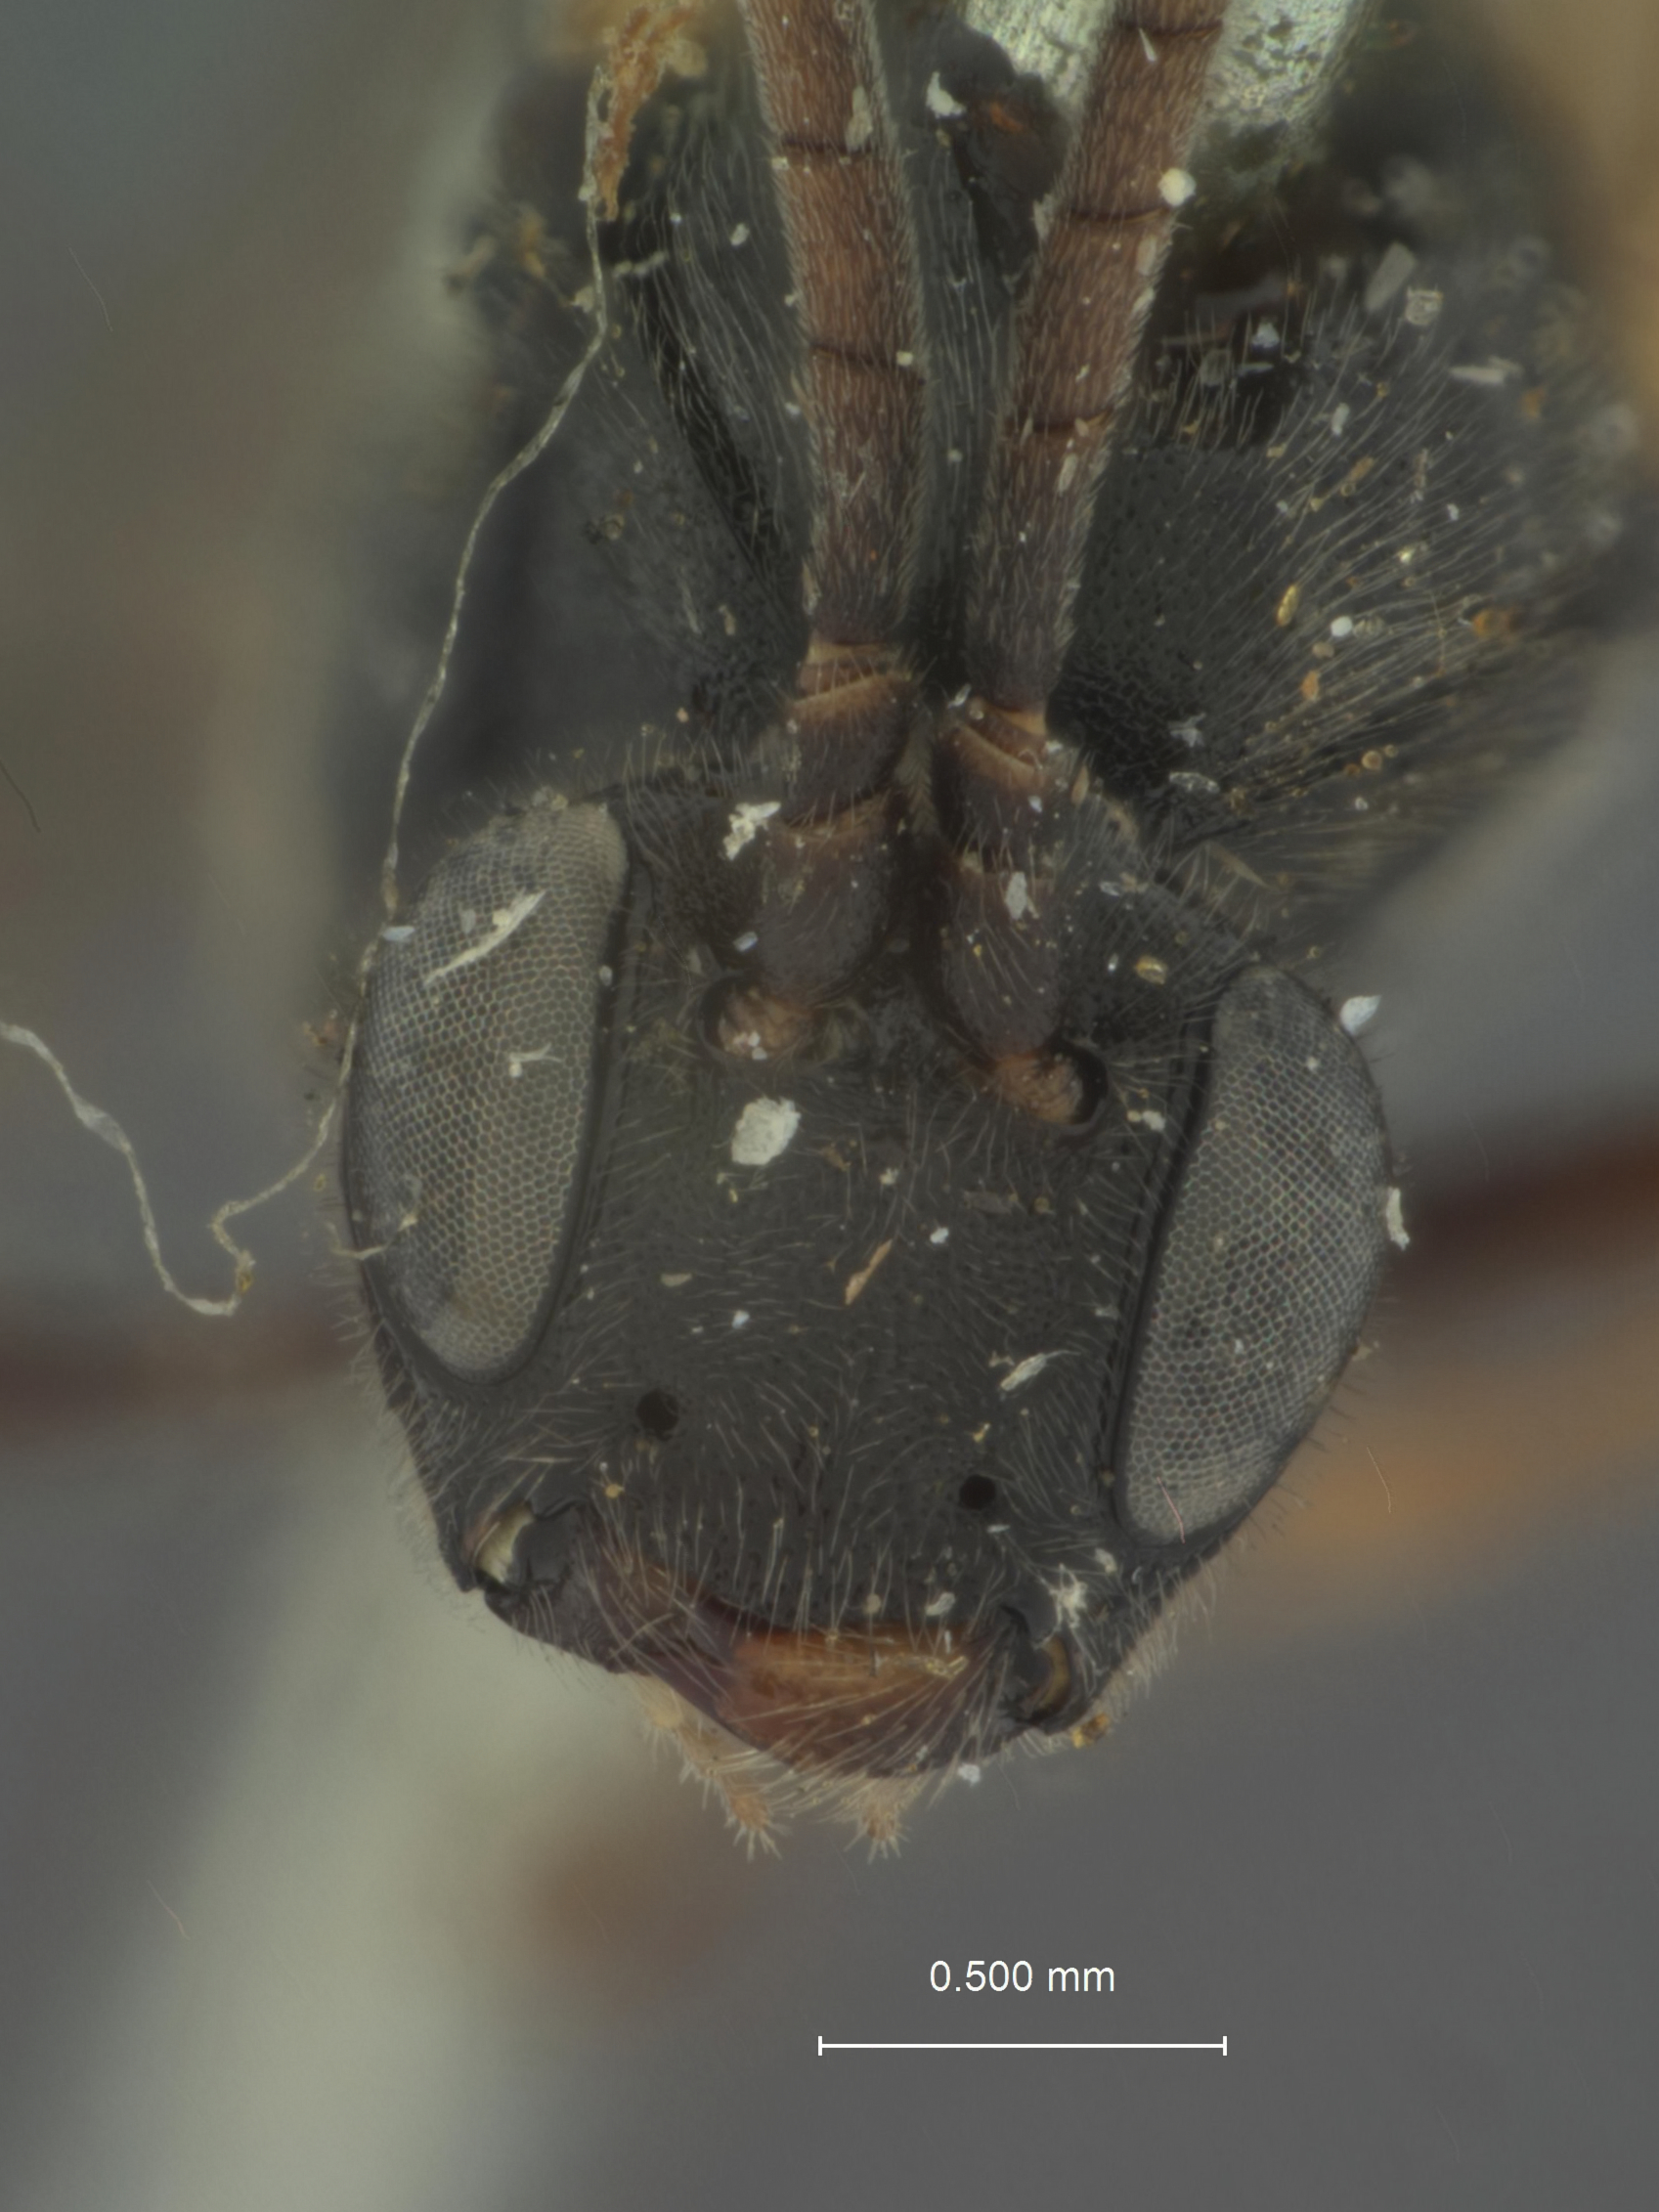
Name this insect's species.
Monoblastus niger
